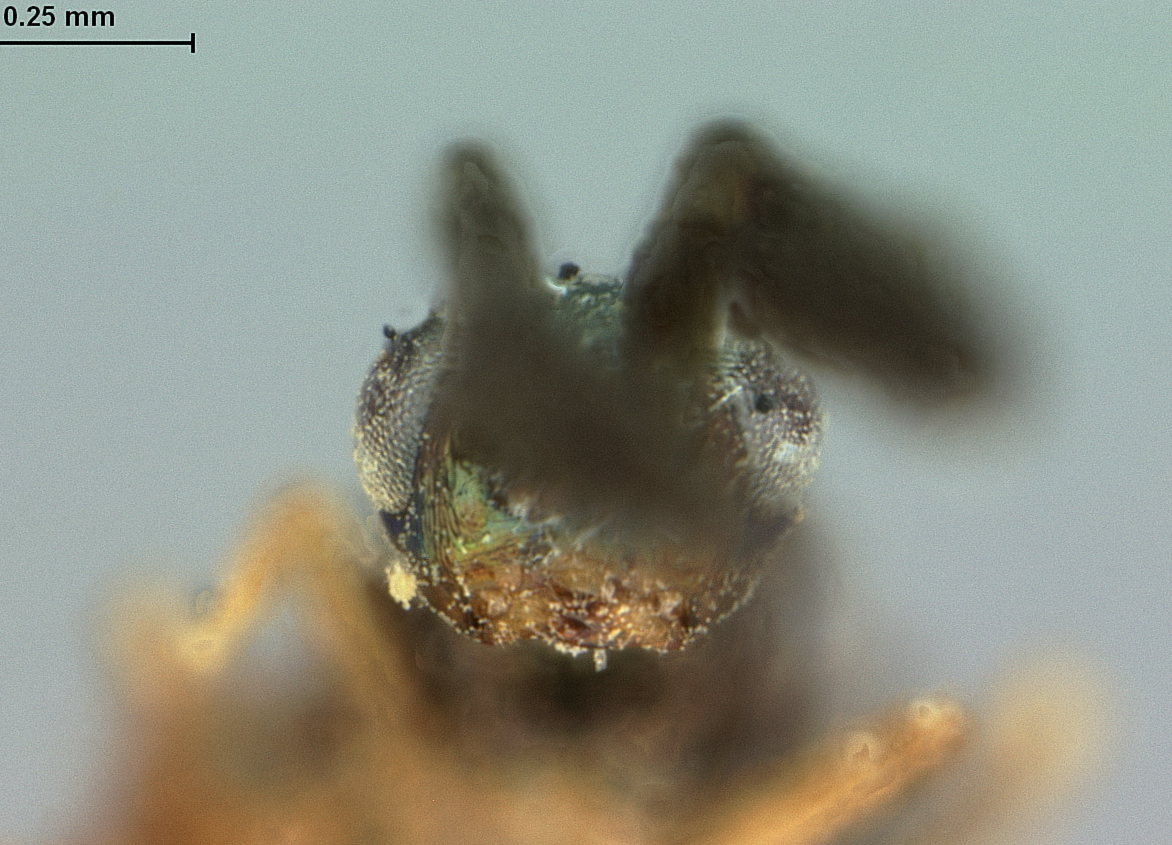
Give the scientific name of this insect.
Cerapterocerus floridanus
